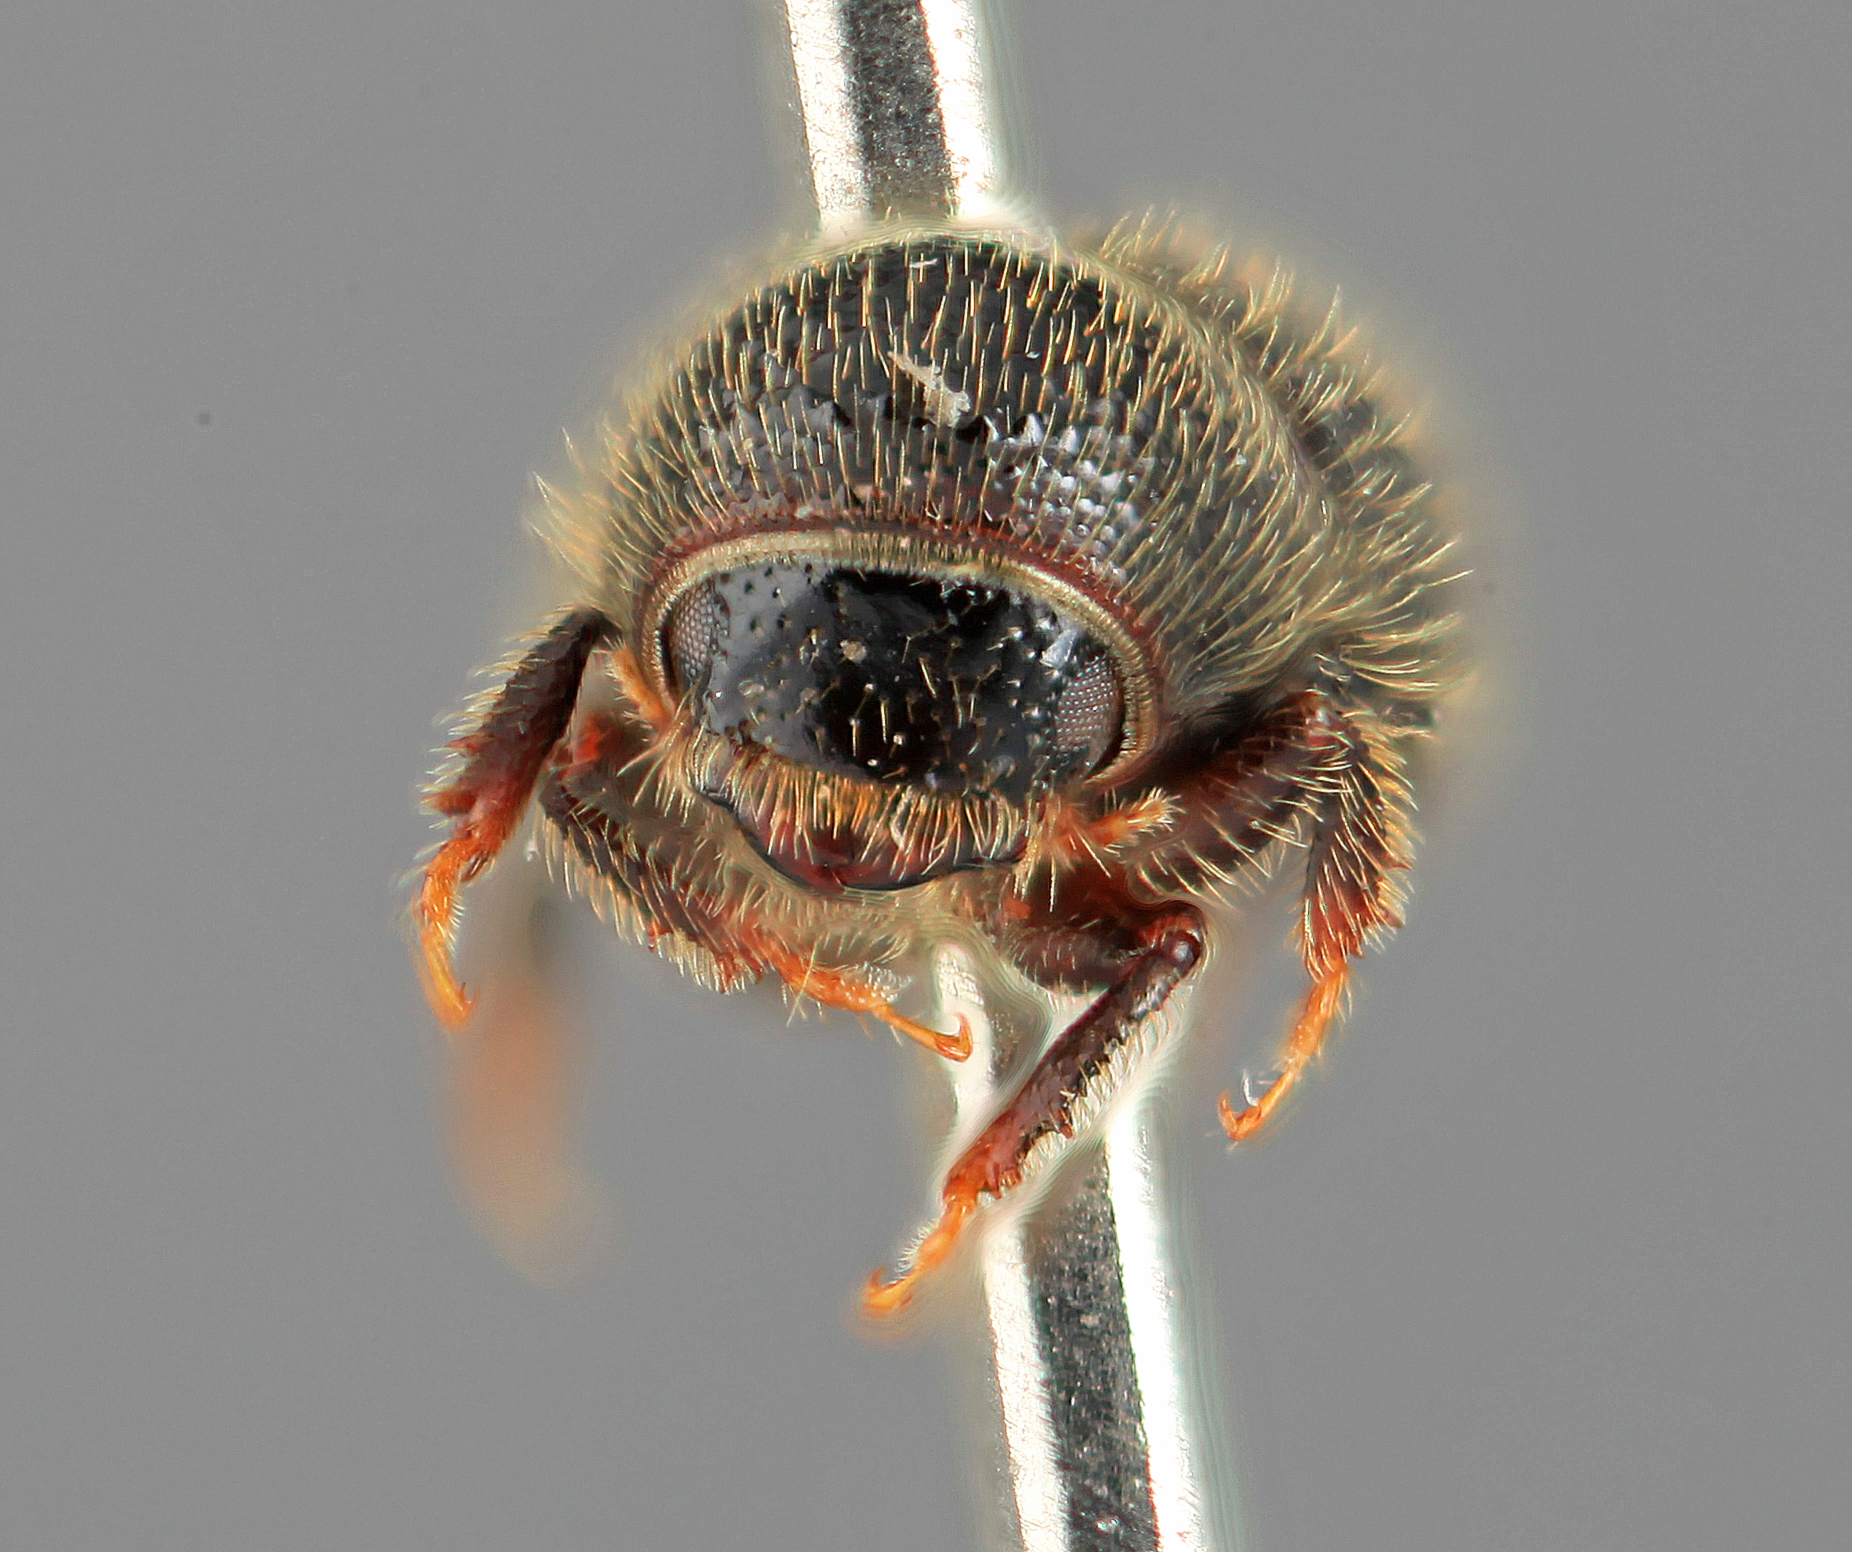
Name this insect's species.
Conophthorus echinatae
